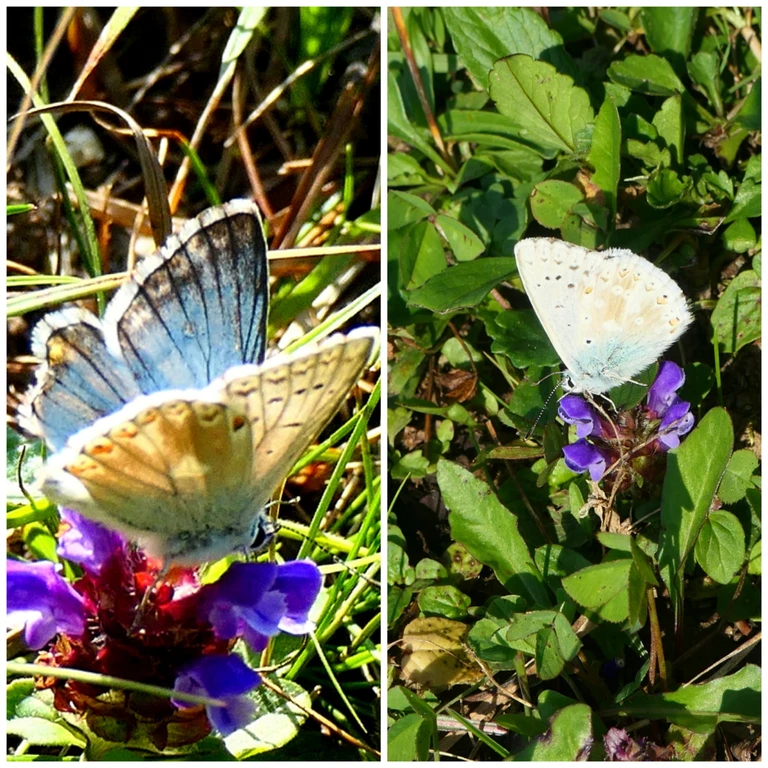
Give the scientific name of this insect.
Lysandra coridon
